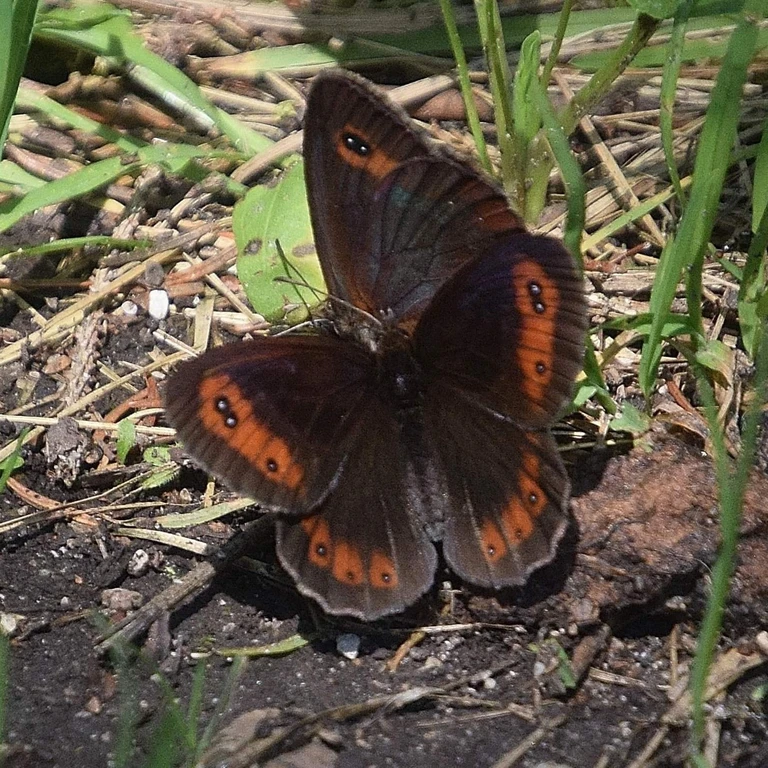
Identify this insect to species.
Erebia aethiops
